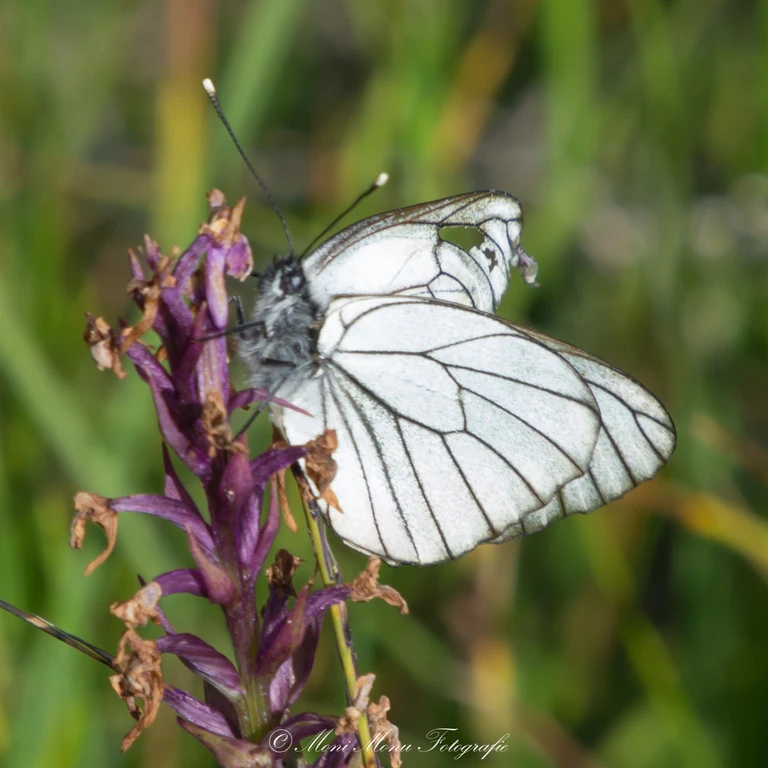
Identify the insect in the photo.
Aporia crataegi
